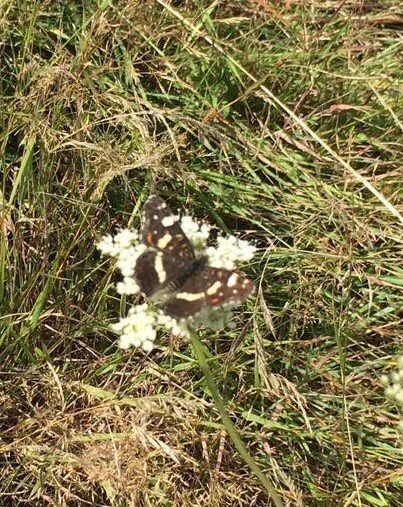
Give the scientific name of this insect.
Araschnia levana
